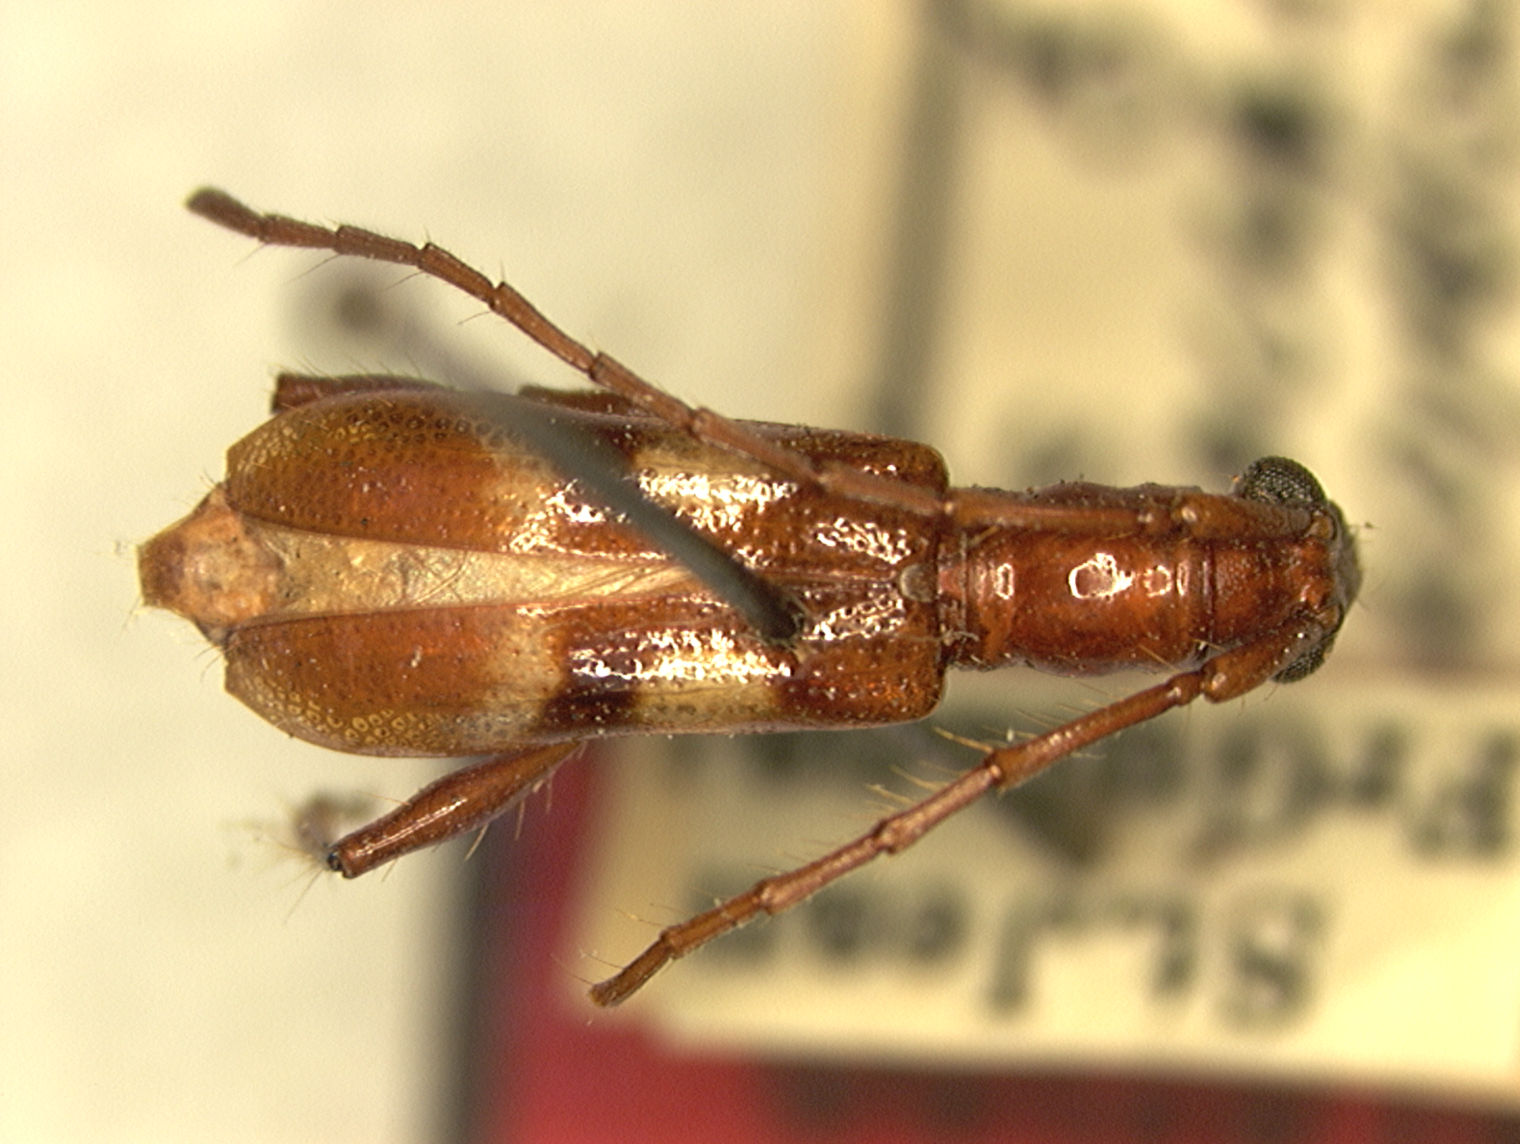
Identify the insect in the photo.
Ophtalmoplon inerme
